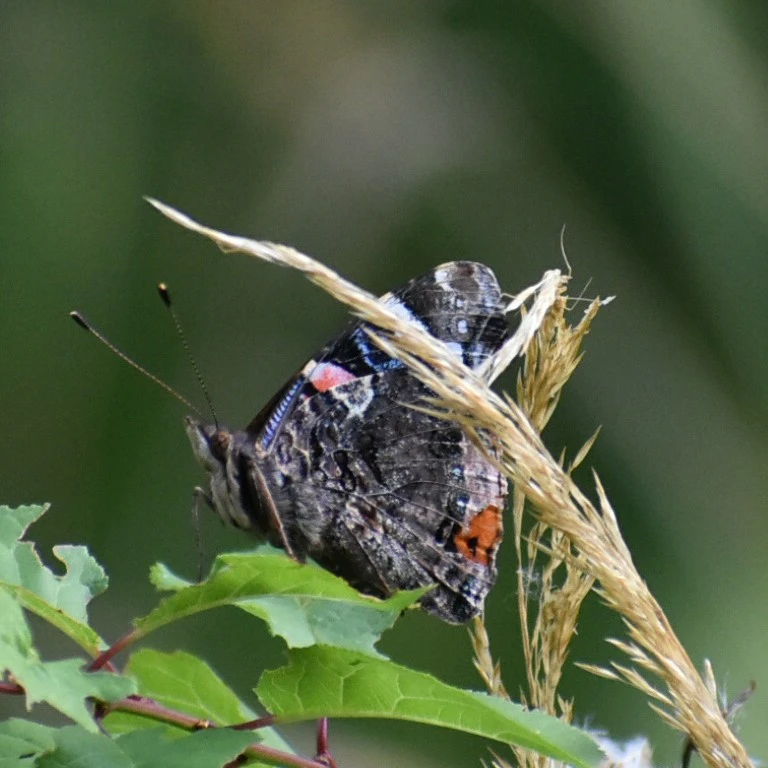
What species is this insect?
Vanessa atalanta
